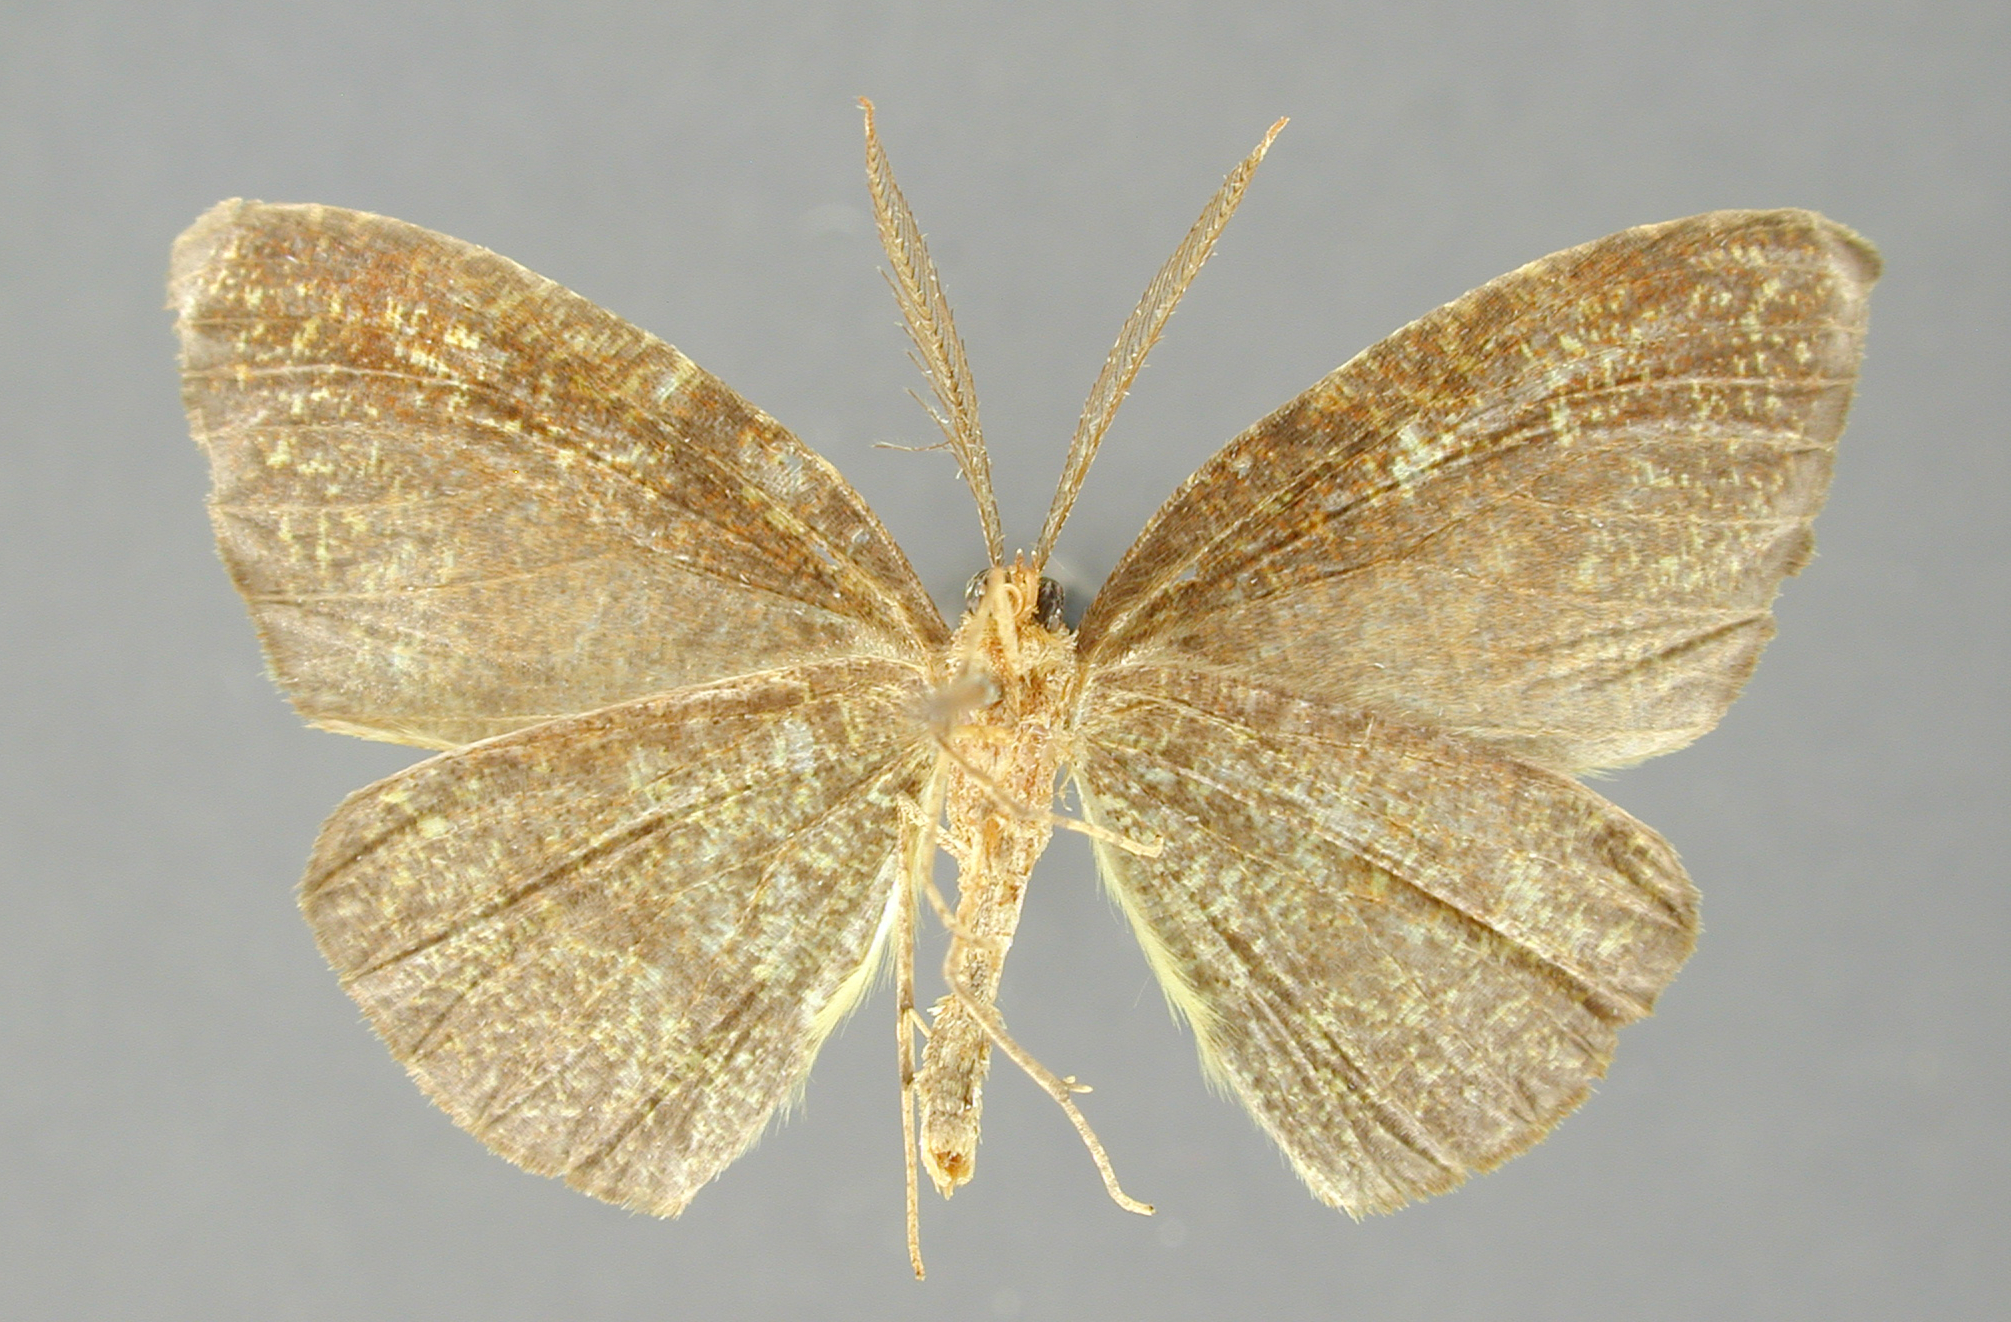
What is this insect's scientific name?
Falculopsis meltistriata
